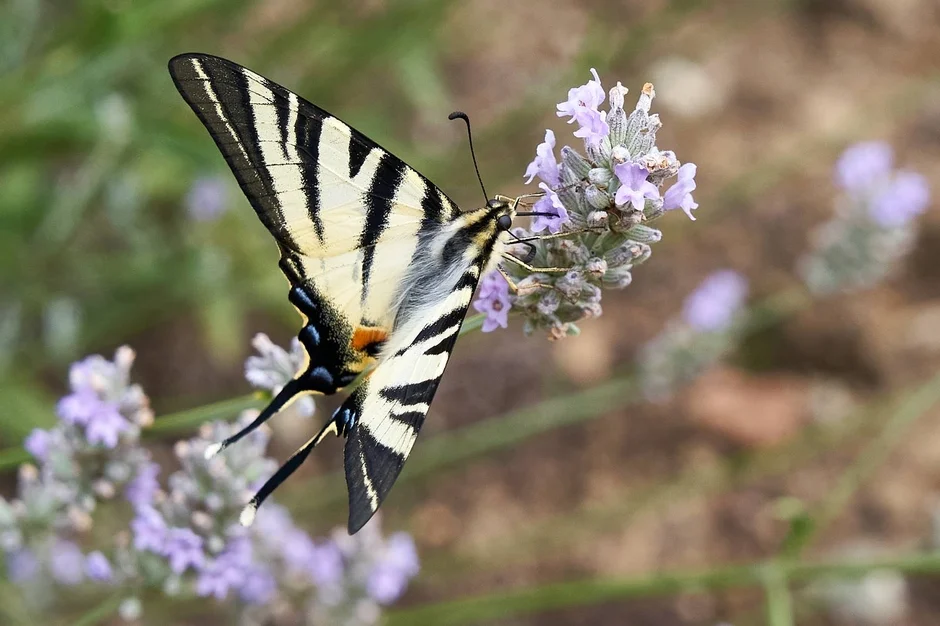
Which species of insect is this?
Iphiclides podalirius
